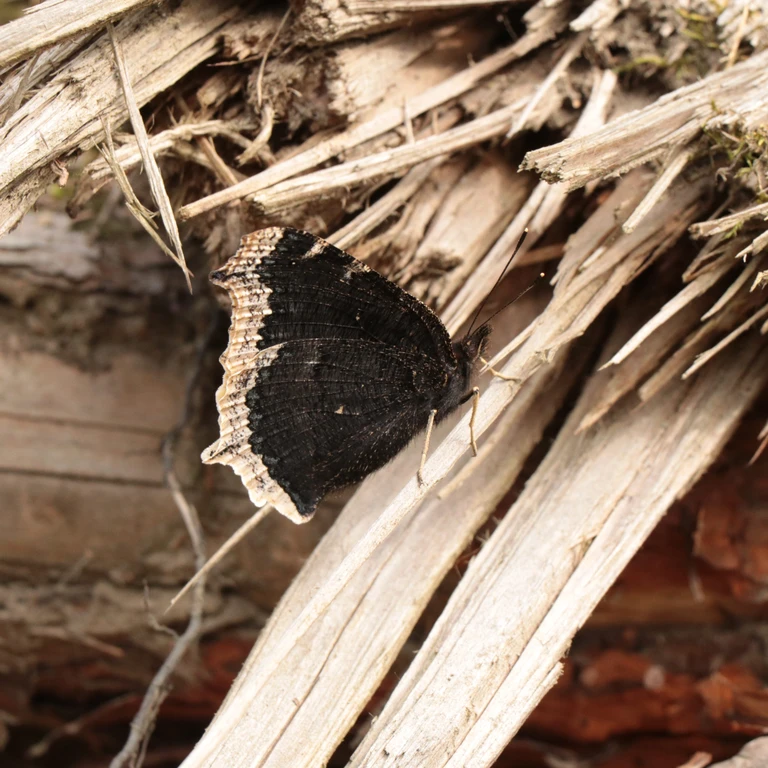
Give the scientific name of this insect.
Nymphalis antiopa
